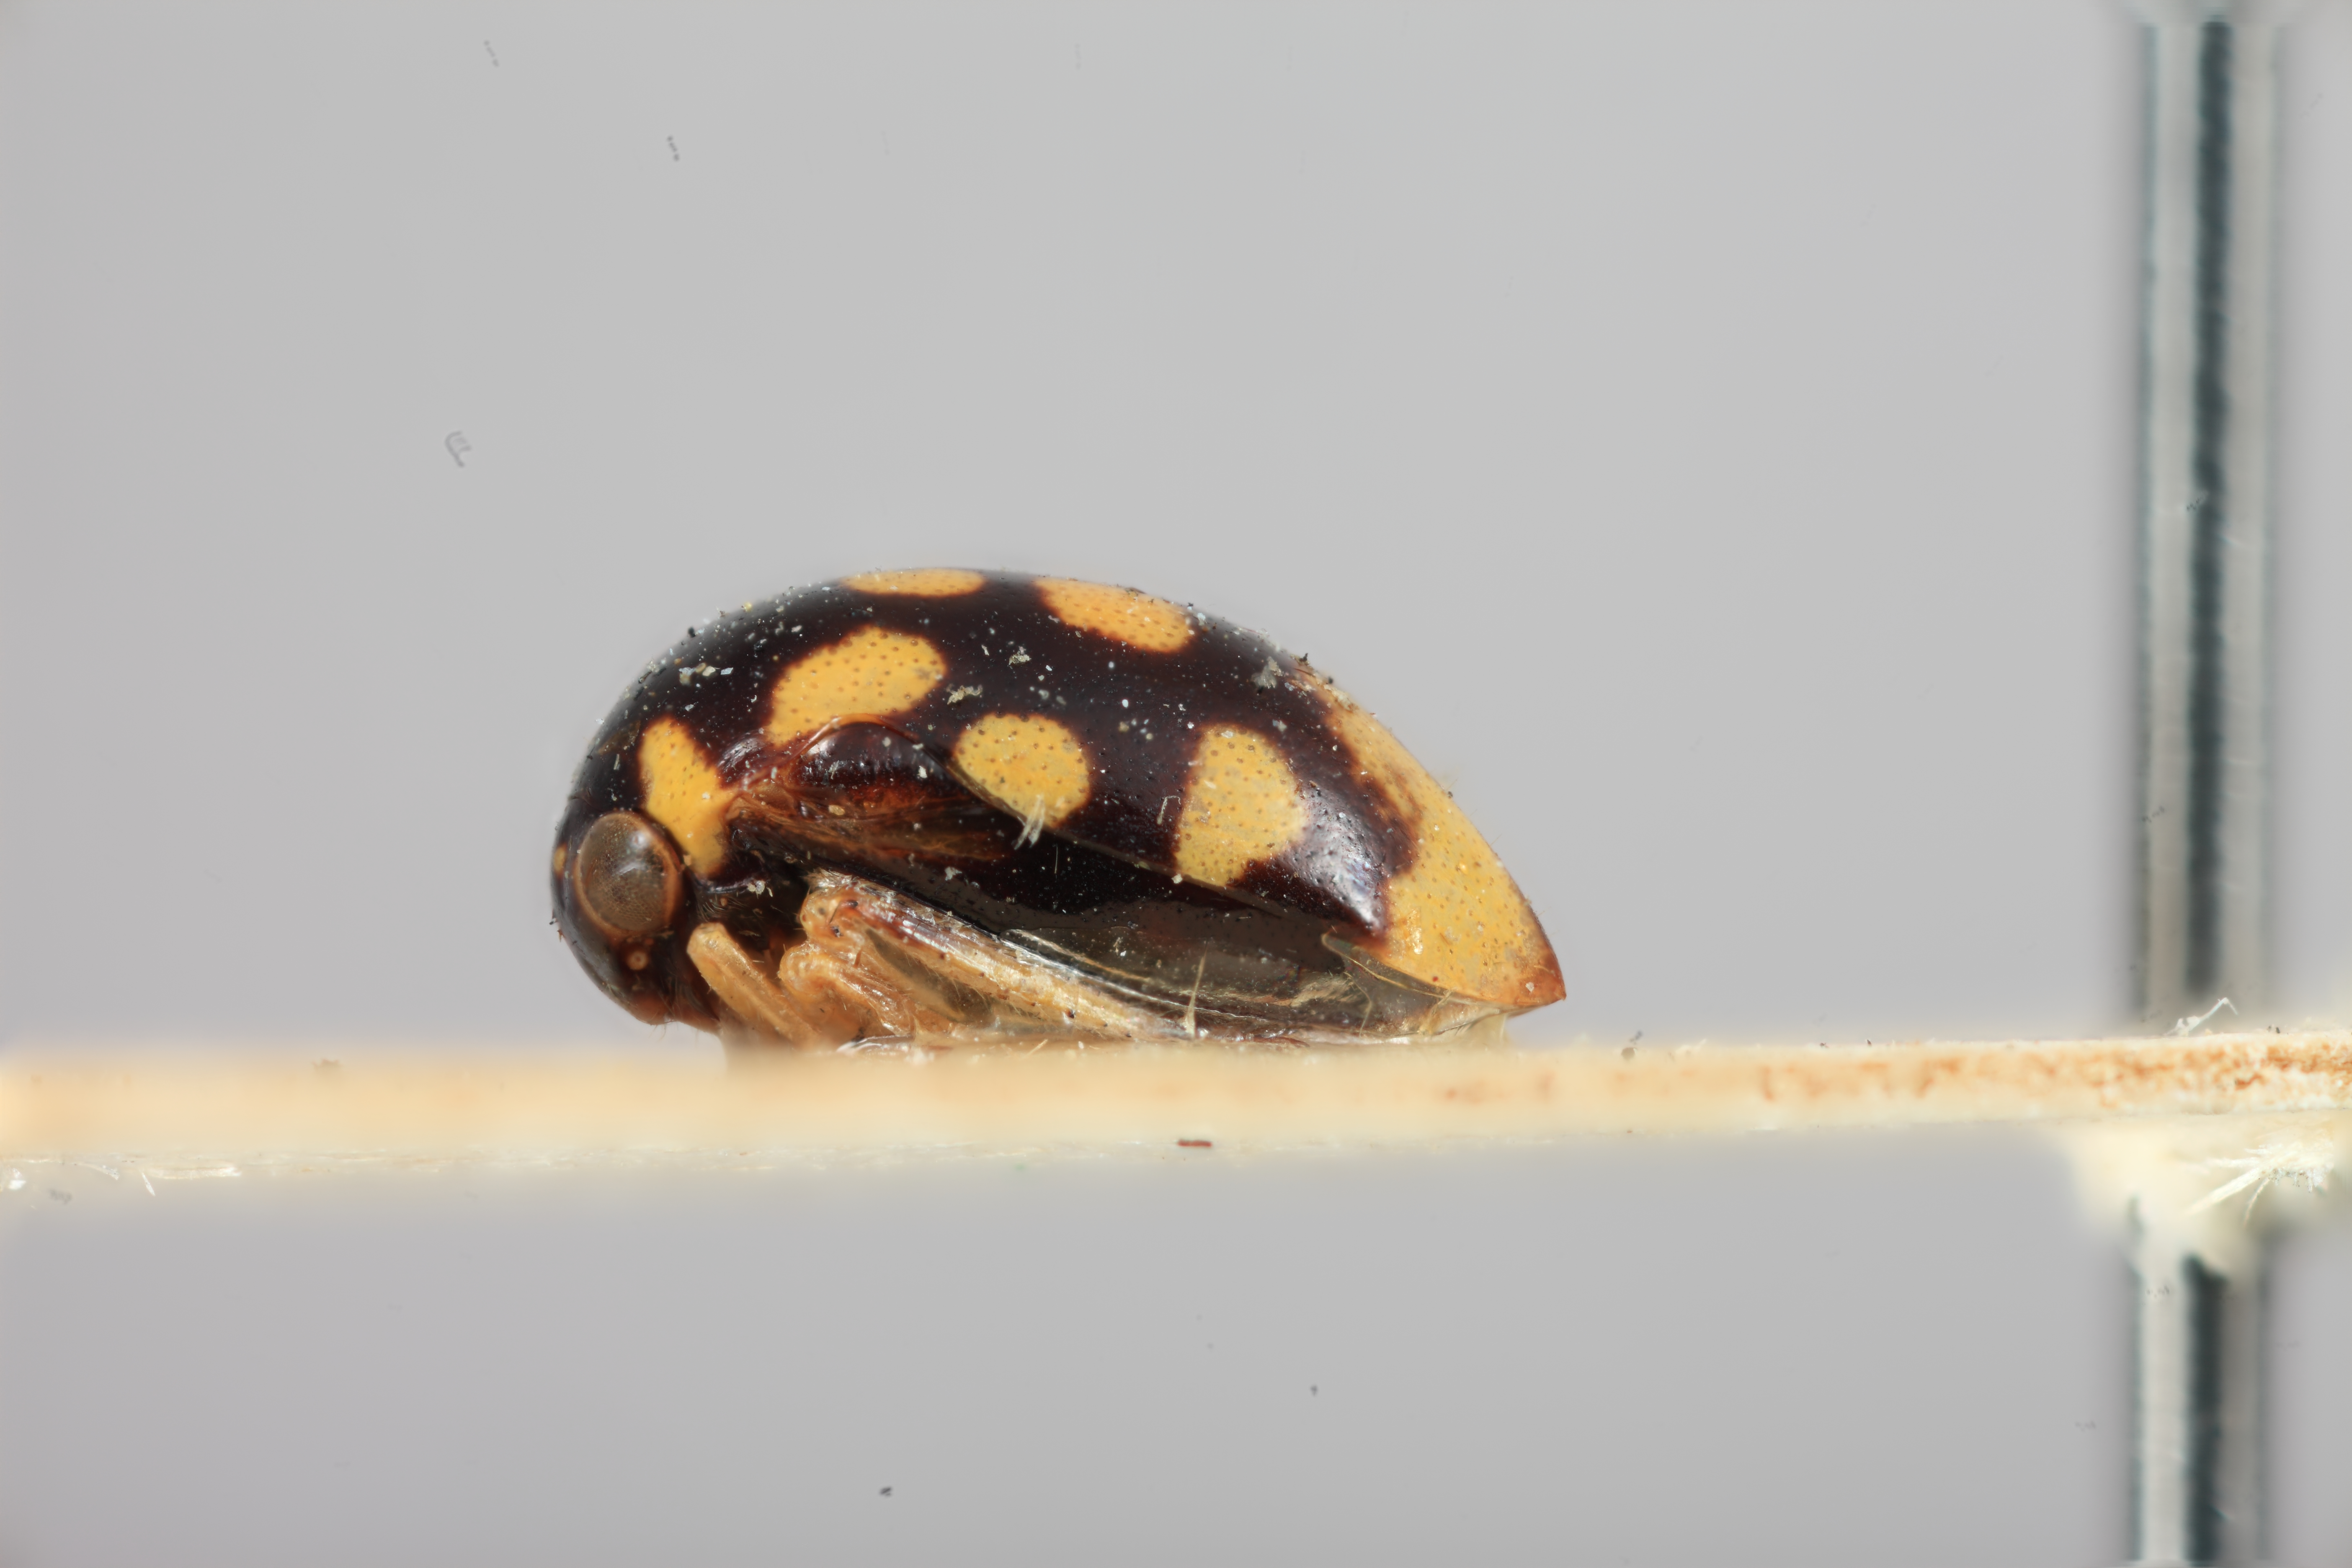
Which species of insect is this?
Tragopa luteimaculata
